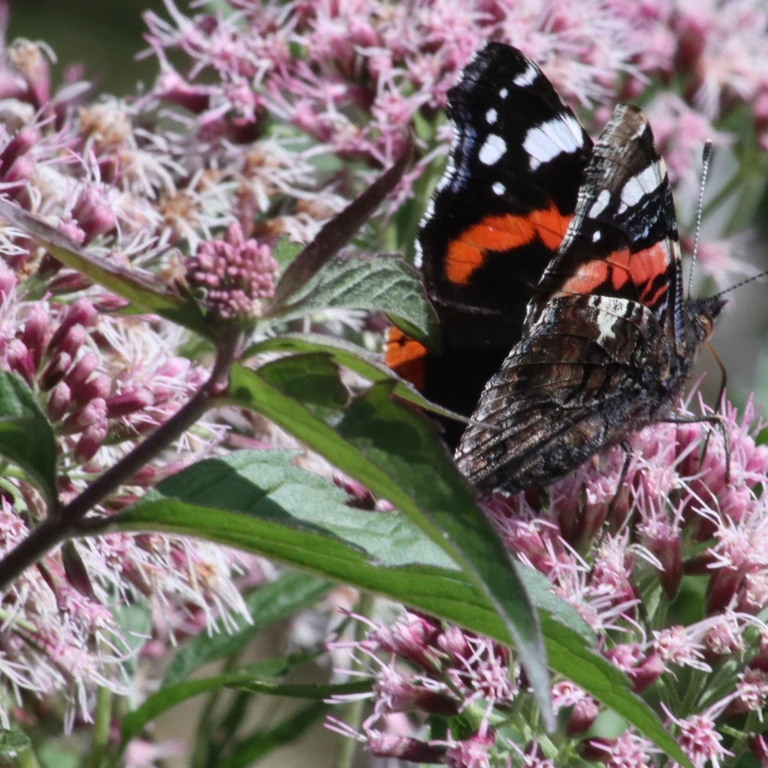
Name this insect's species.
Vanessa atalanta
